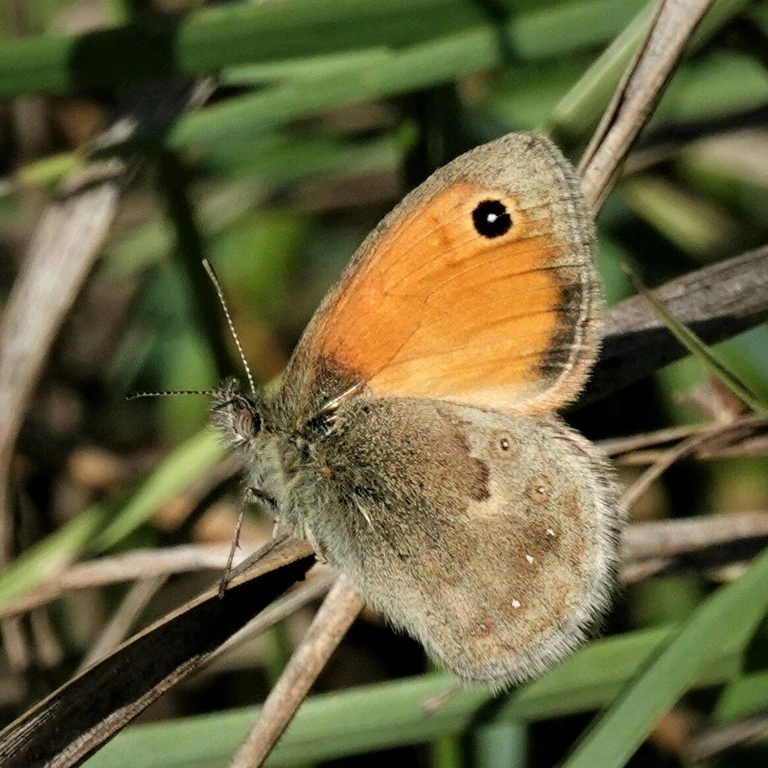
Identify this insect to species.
Coenonympha pamphilus
